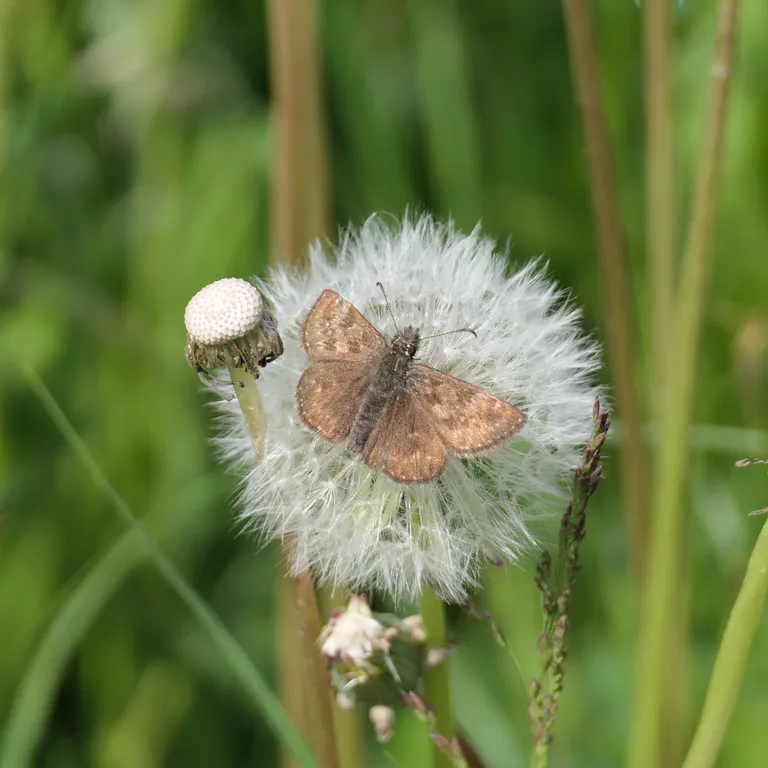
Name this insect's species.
Erynnis tages
